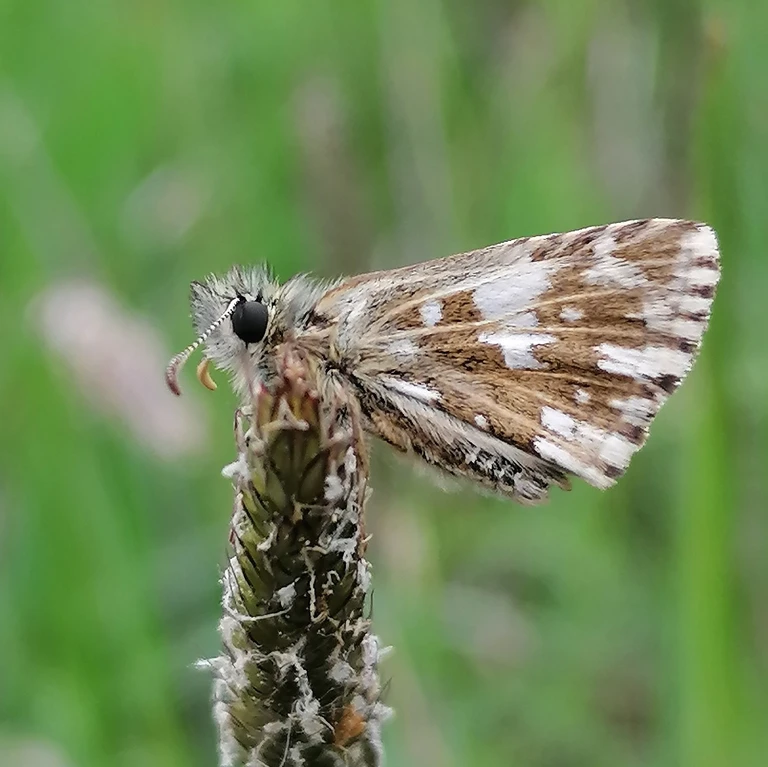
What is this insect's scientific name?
Pyrgus malvae
